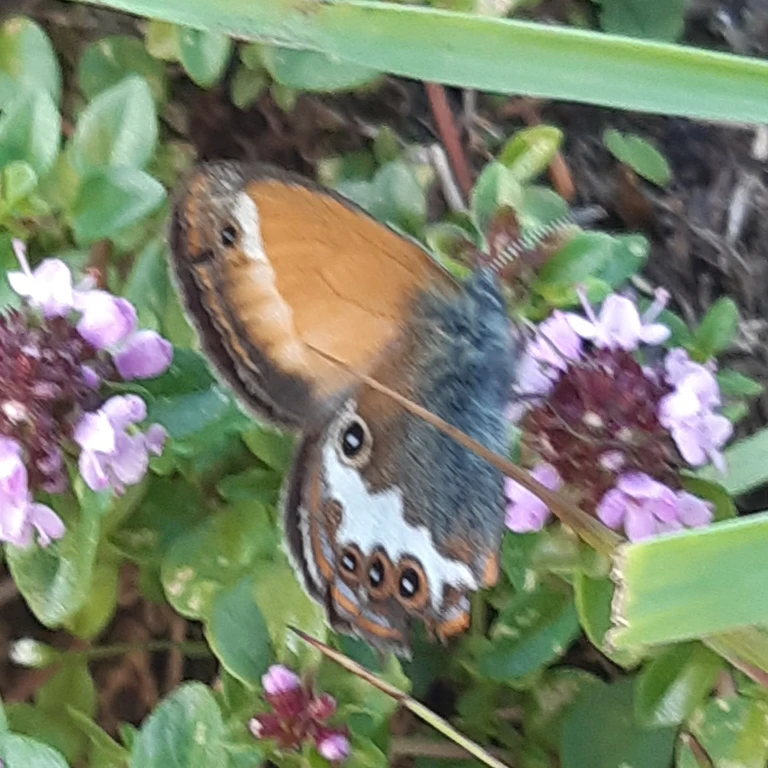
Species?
Coenonympha arcania
